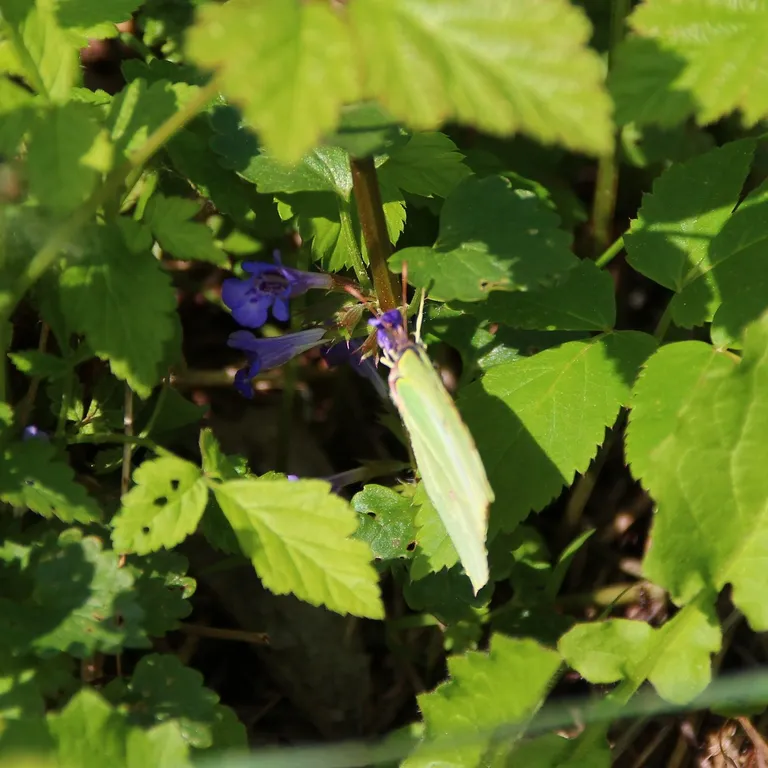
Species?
Gonepteryx rhamni
